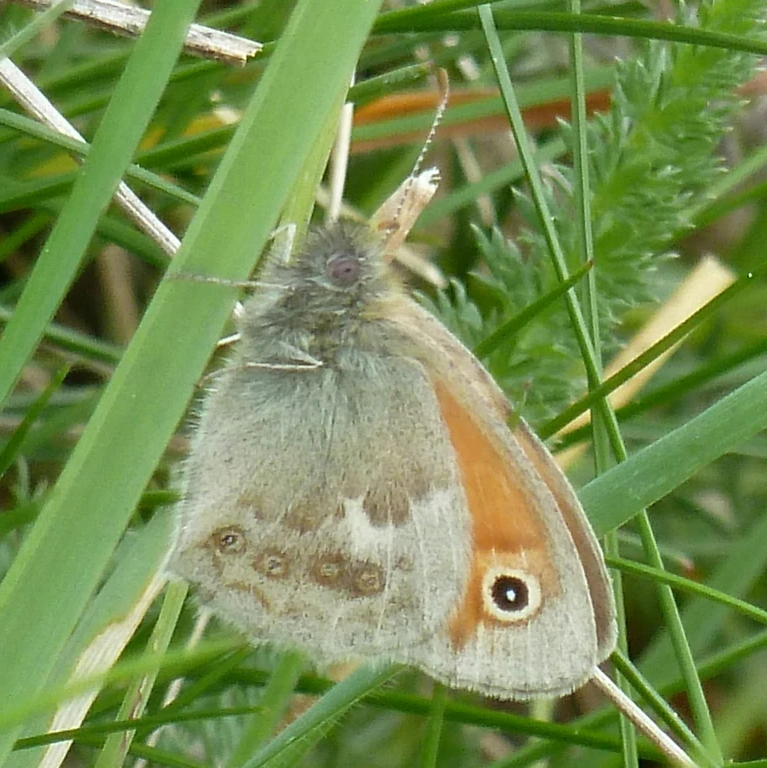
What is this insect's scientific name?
Coenonympha pamphilus
